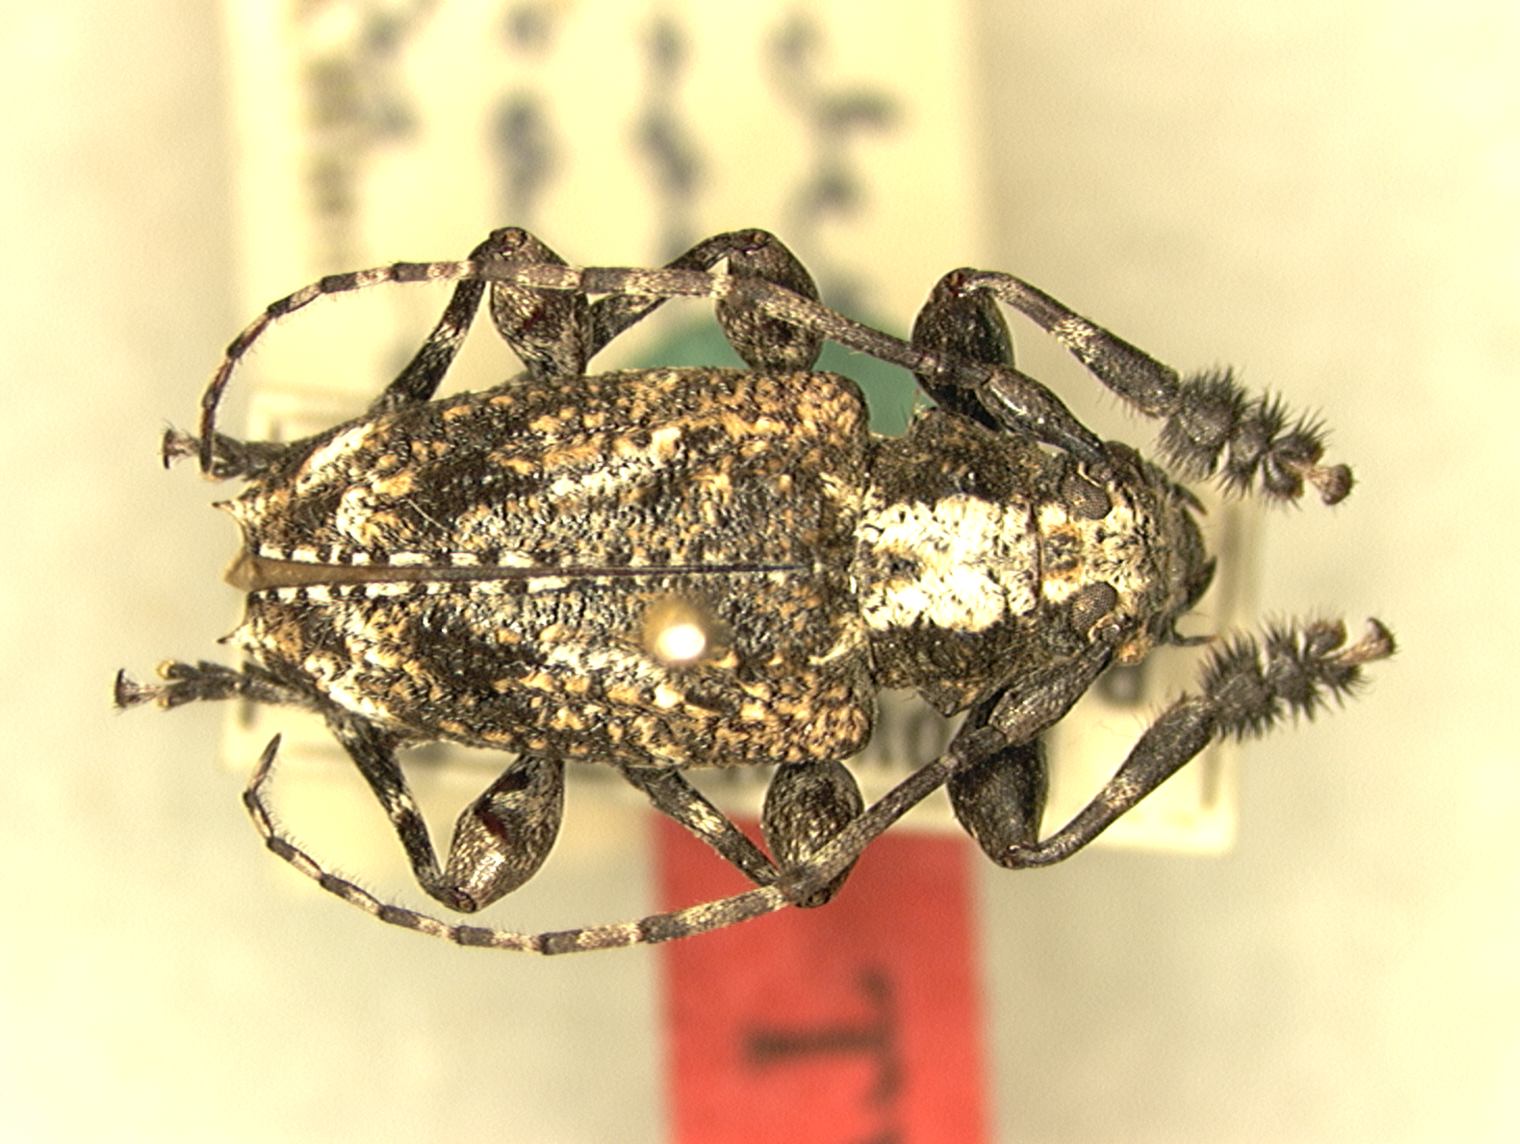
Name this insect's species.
Acanthoderes corticaria (also Psapharochrus corticaria)
